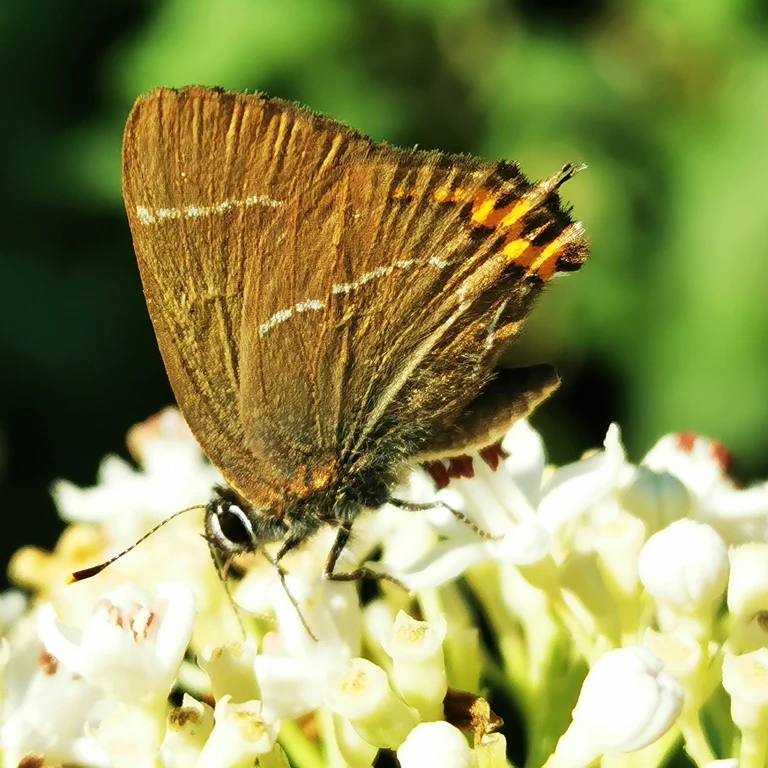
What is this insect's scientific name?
Satyrium w-album
